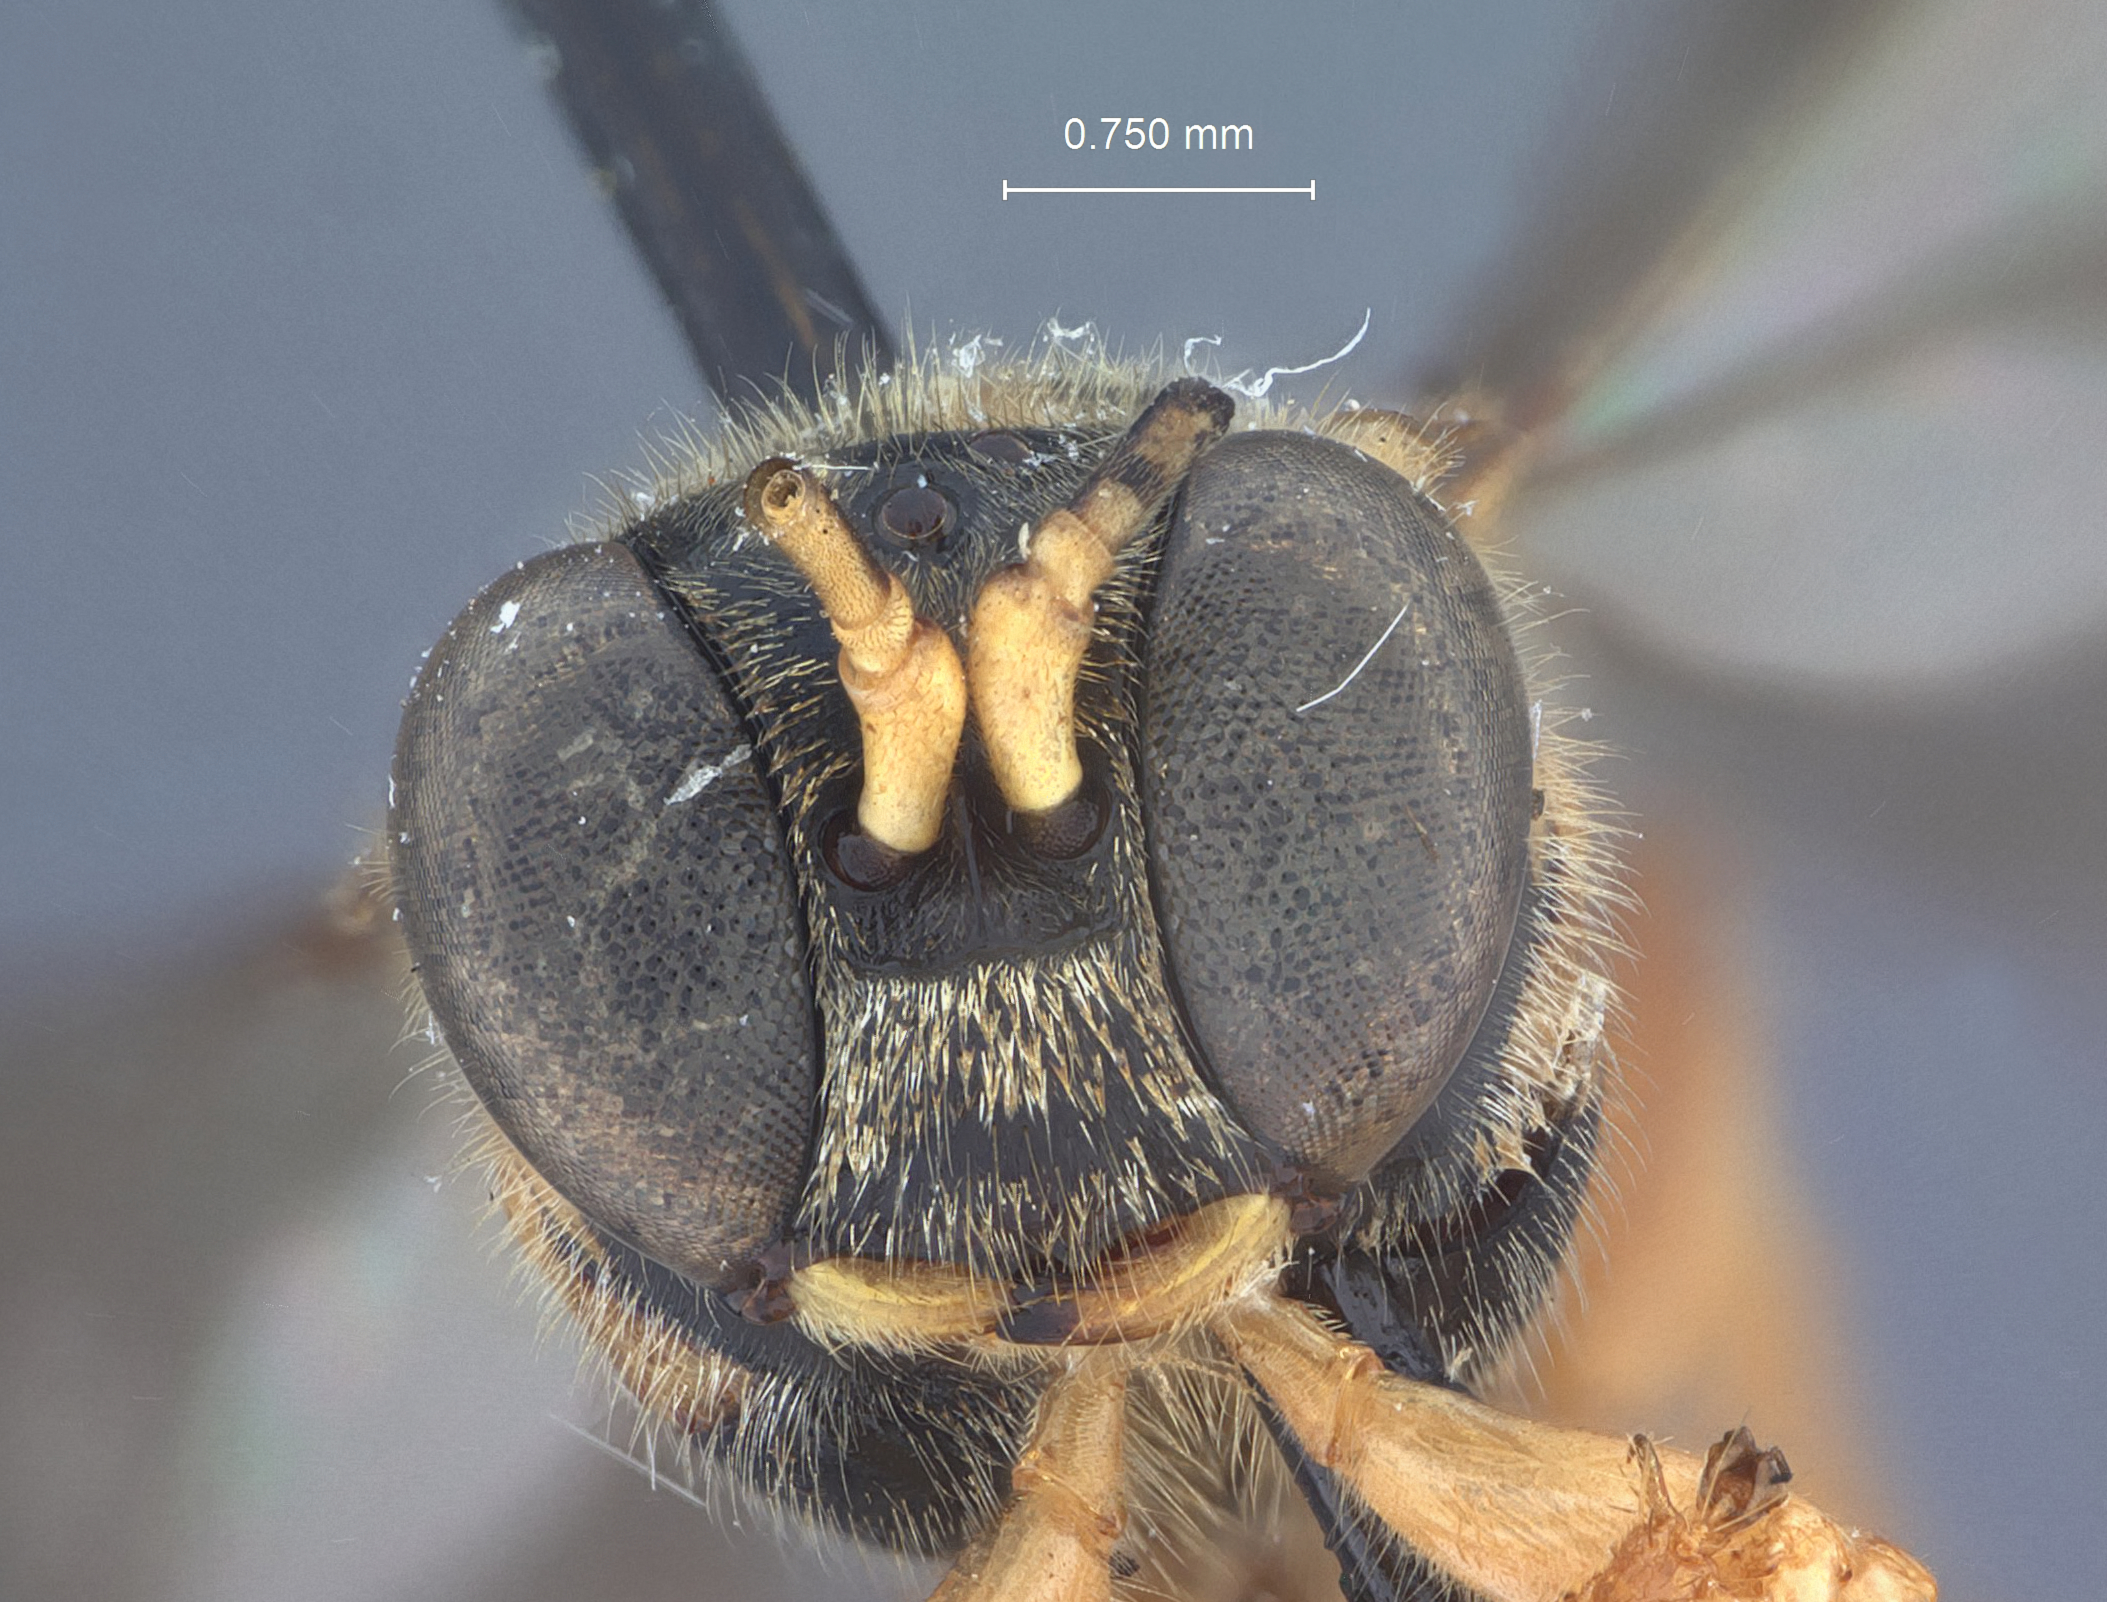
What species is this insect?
Psenulus nigrolinestus
